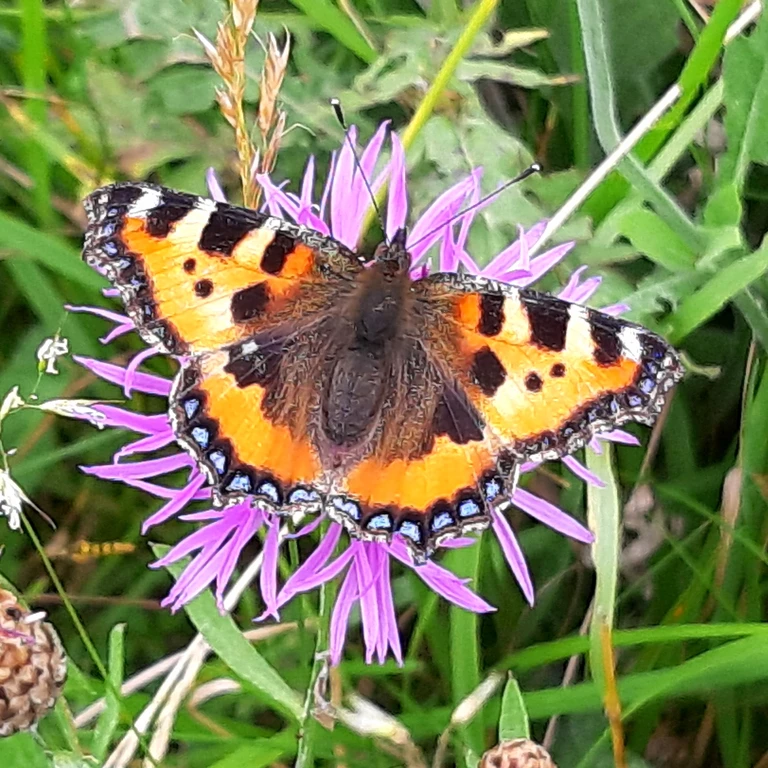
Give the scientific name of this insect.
Aglais urticae
